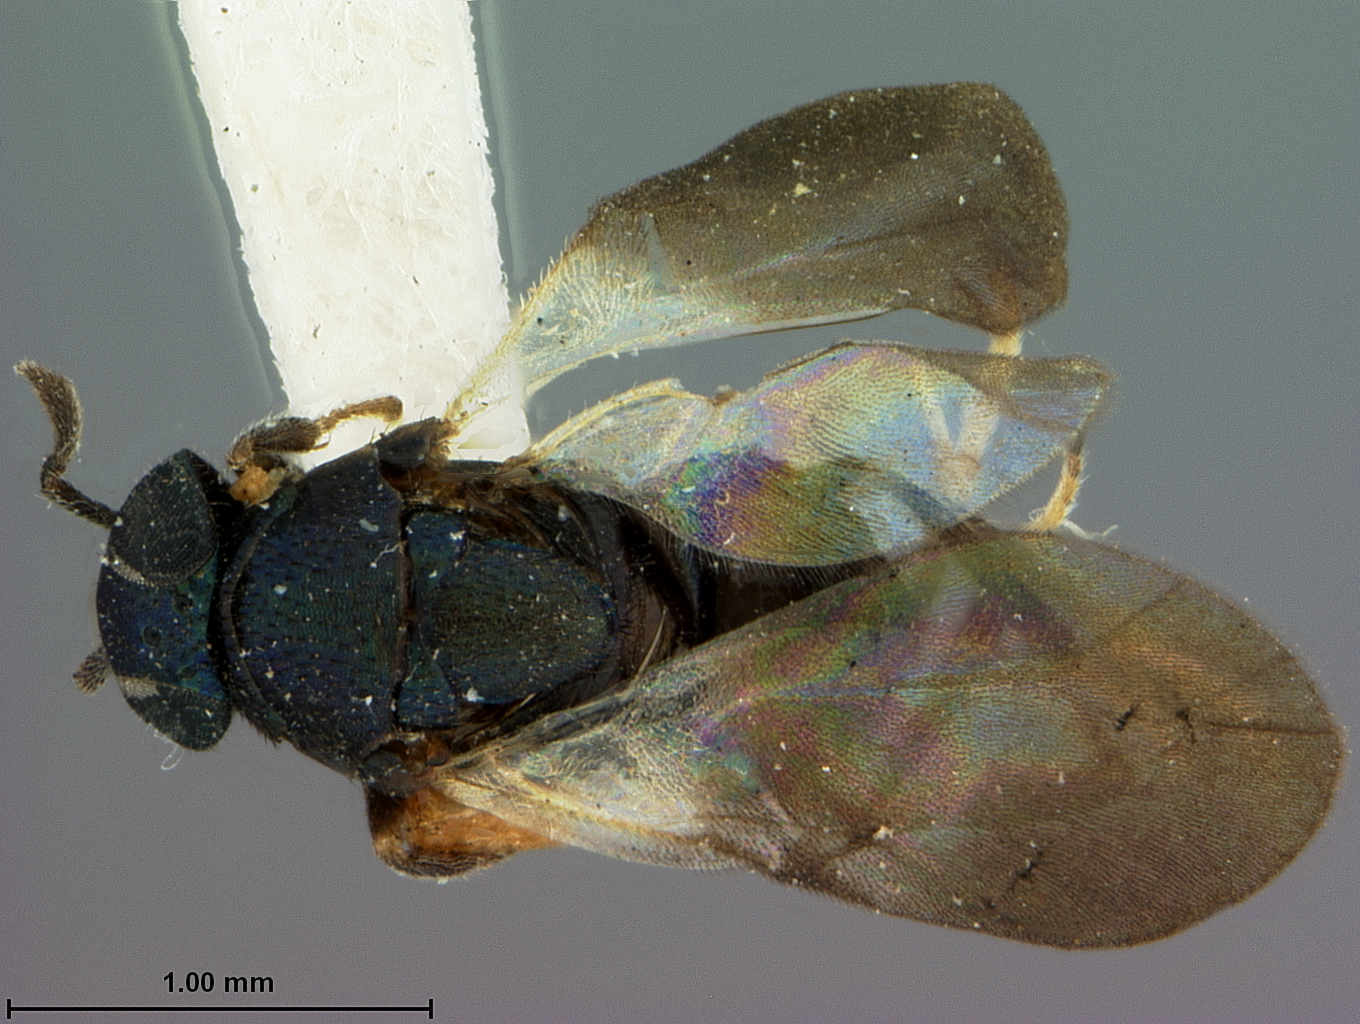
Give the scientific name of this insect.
Tachinaephagus fuscipennis
